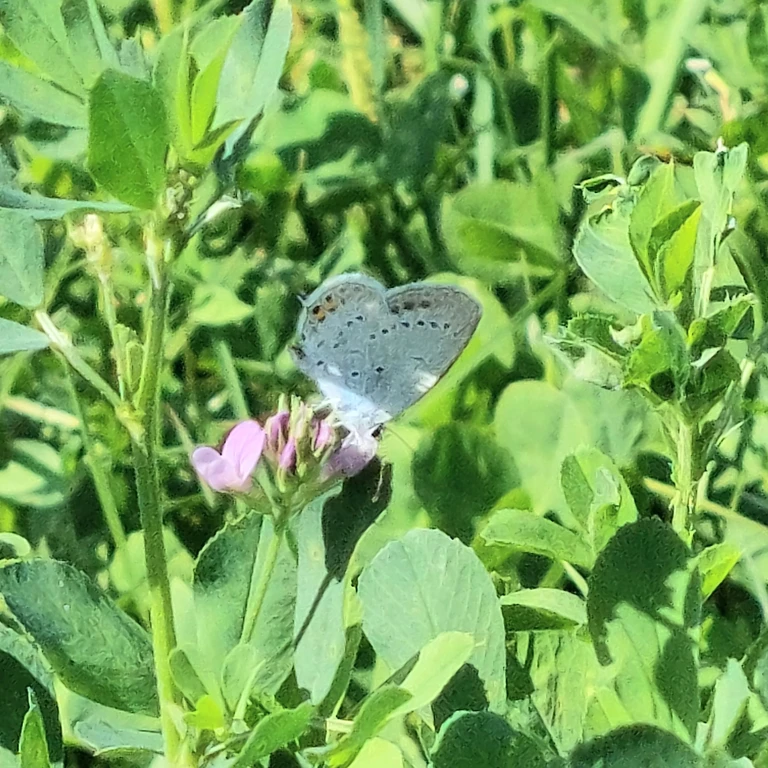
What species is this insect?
Cupido argiades (also Elkalyce argiades)
